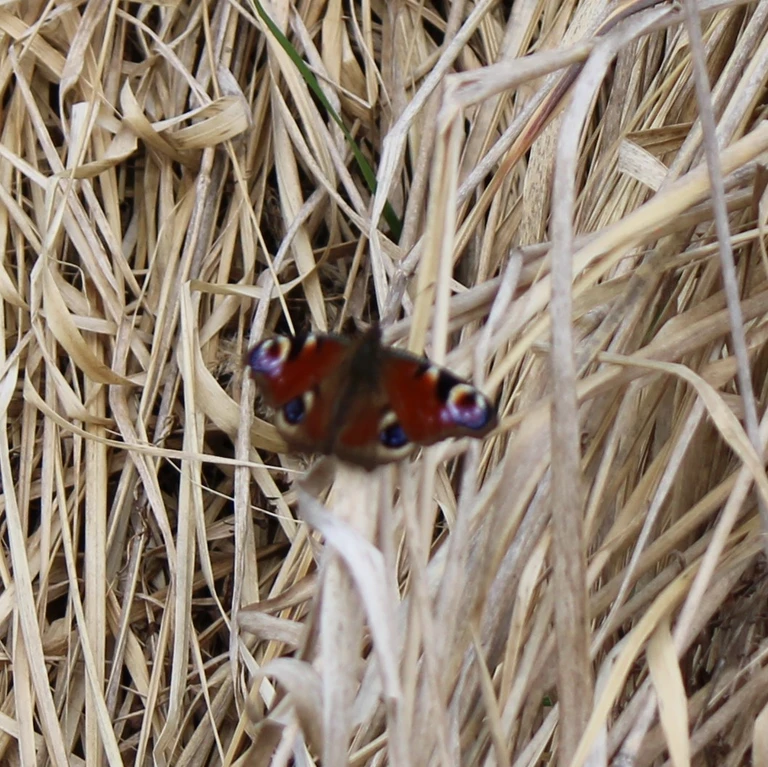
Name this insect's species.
Aglais io
